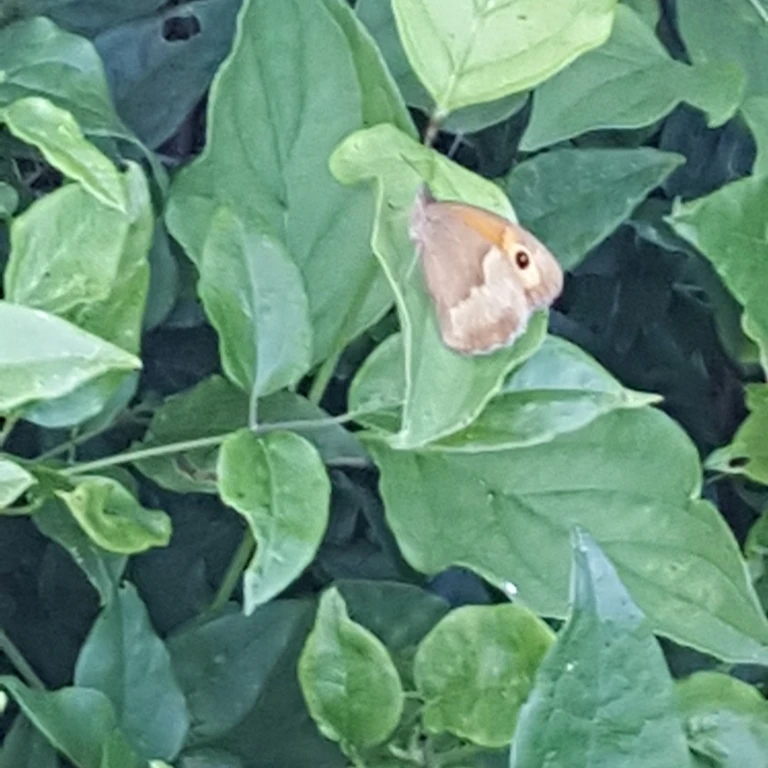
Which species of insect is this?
Maniola jurtina
